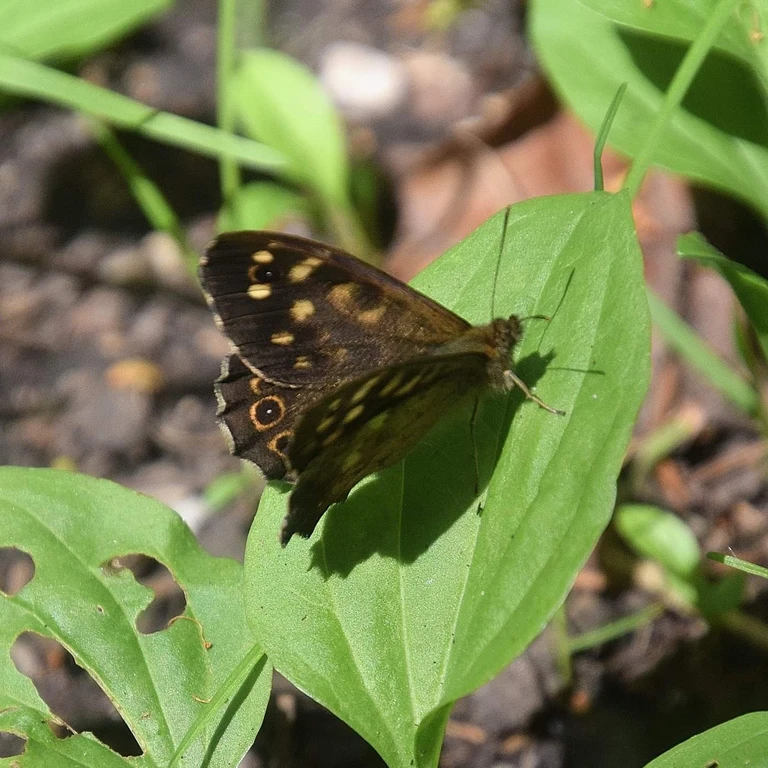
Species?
Pararge aegeria
